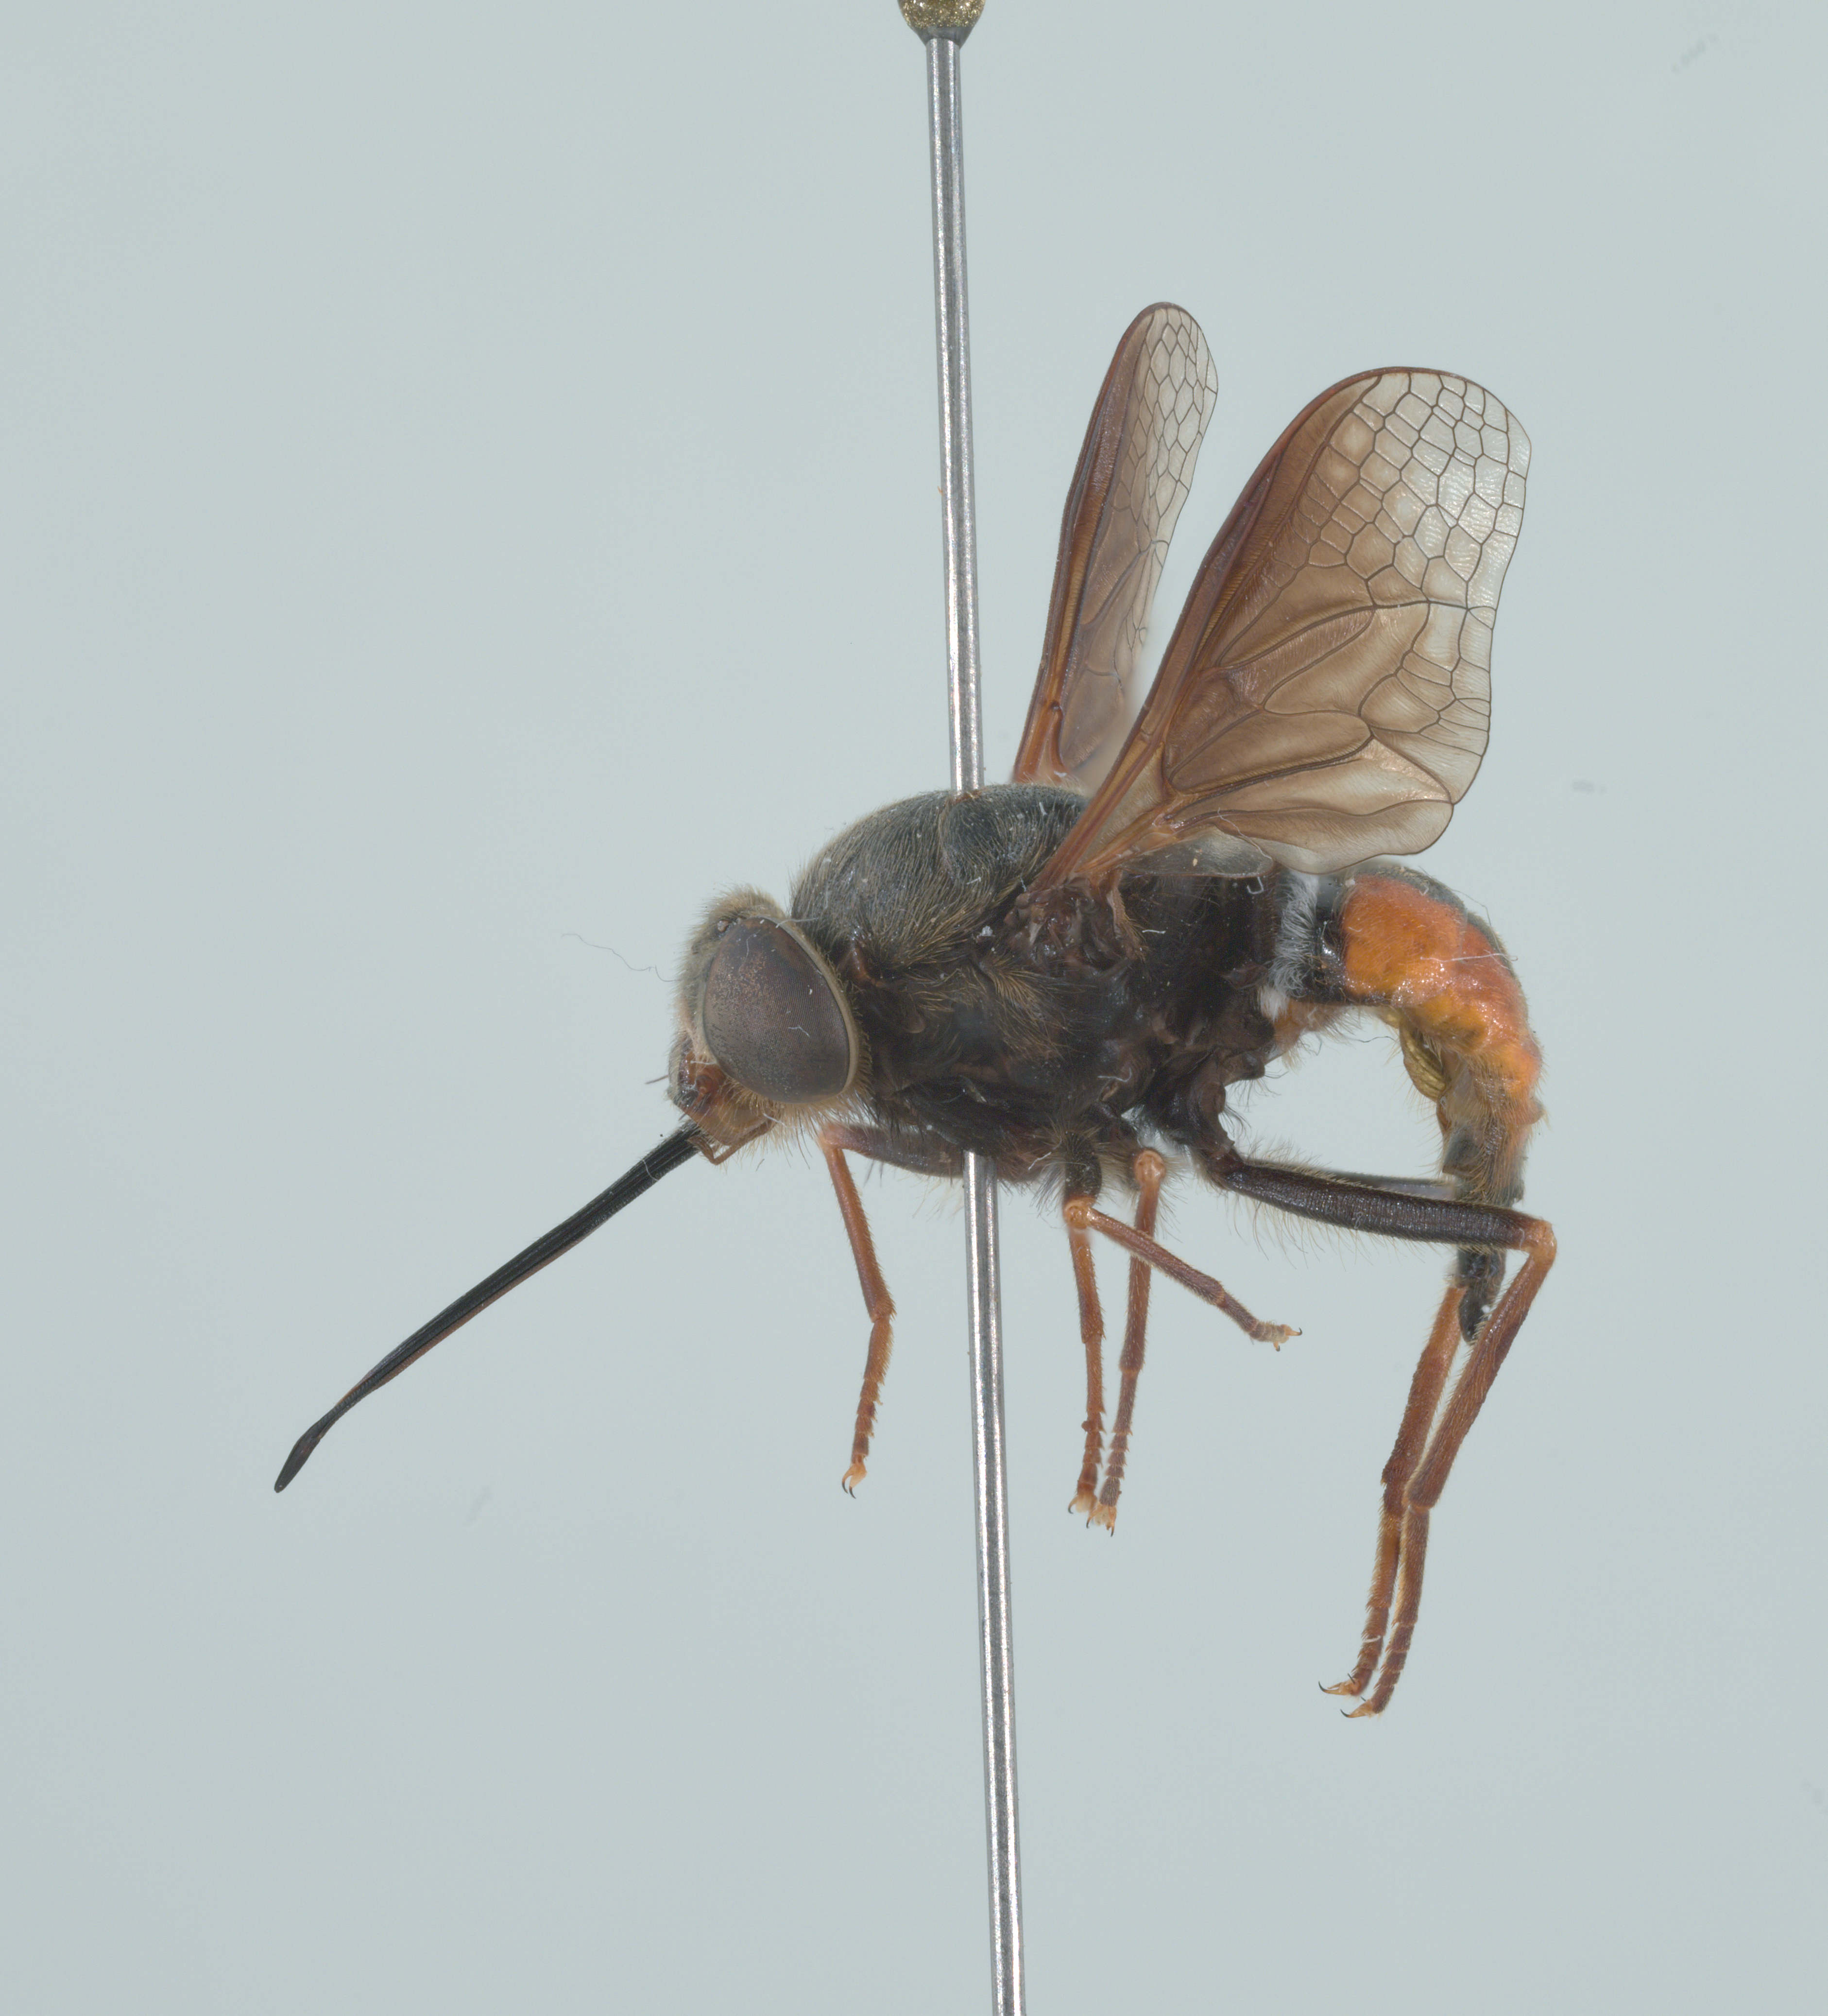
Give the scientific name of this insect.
Nemestrinus perezii
